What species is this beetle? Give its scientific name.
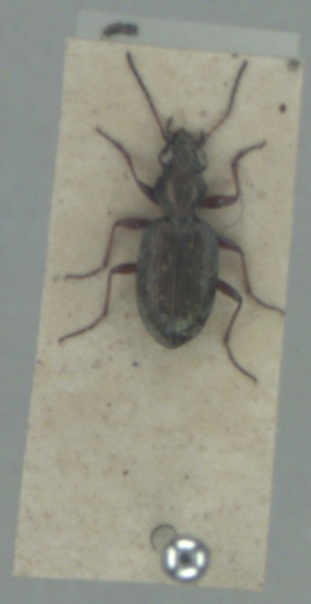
Asaphidion pallipes
